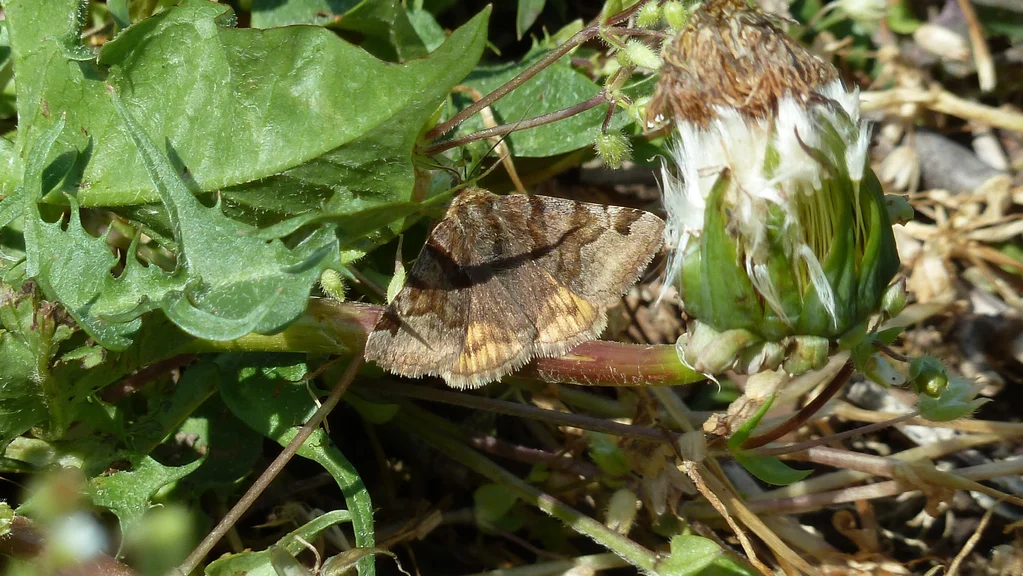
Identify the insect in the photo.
Euclidia glyphica
